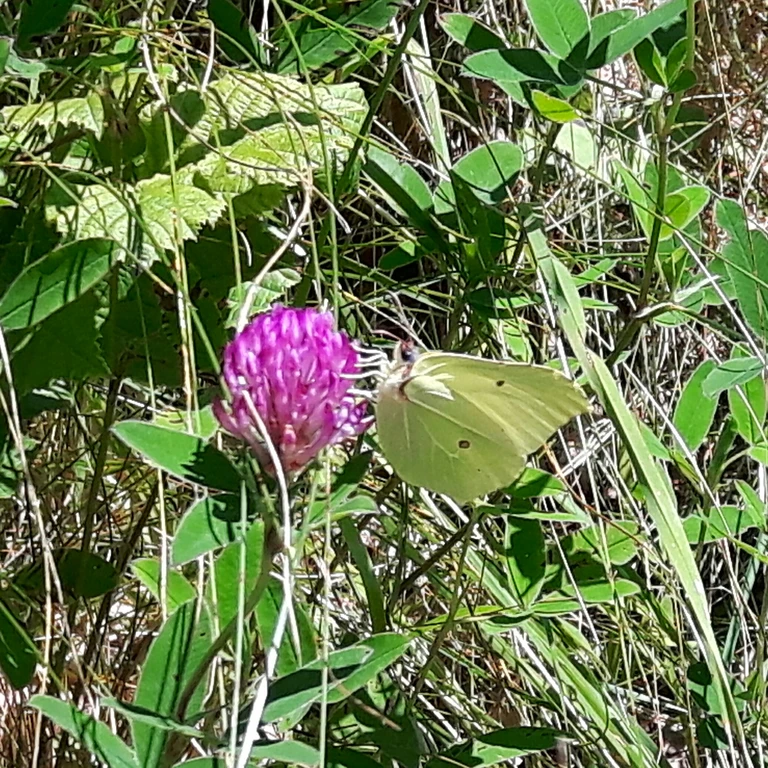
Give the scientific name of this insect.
Gonepteryx rhamni
